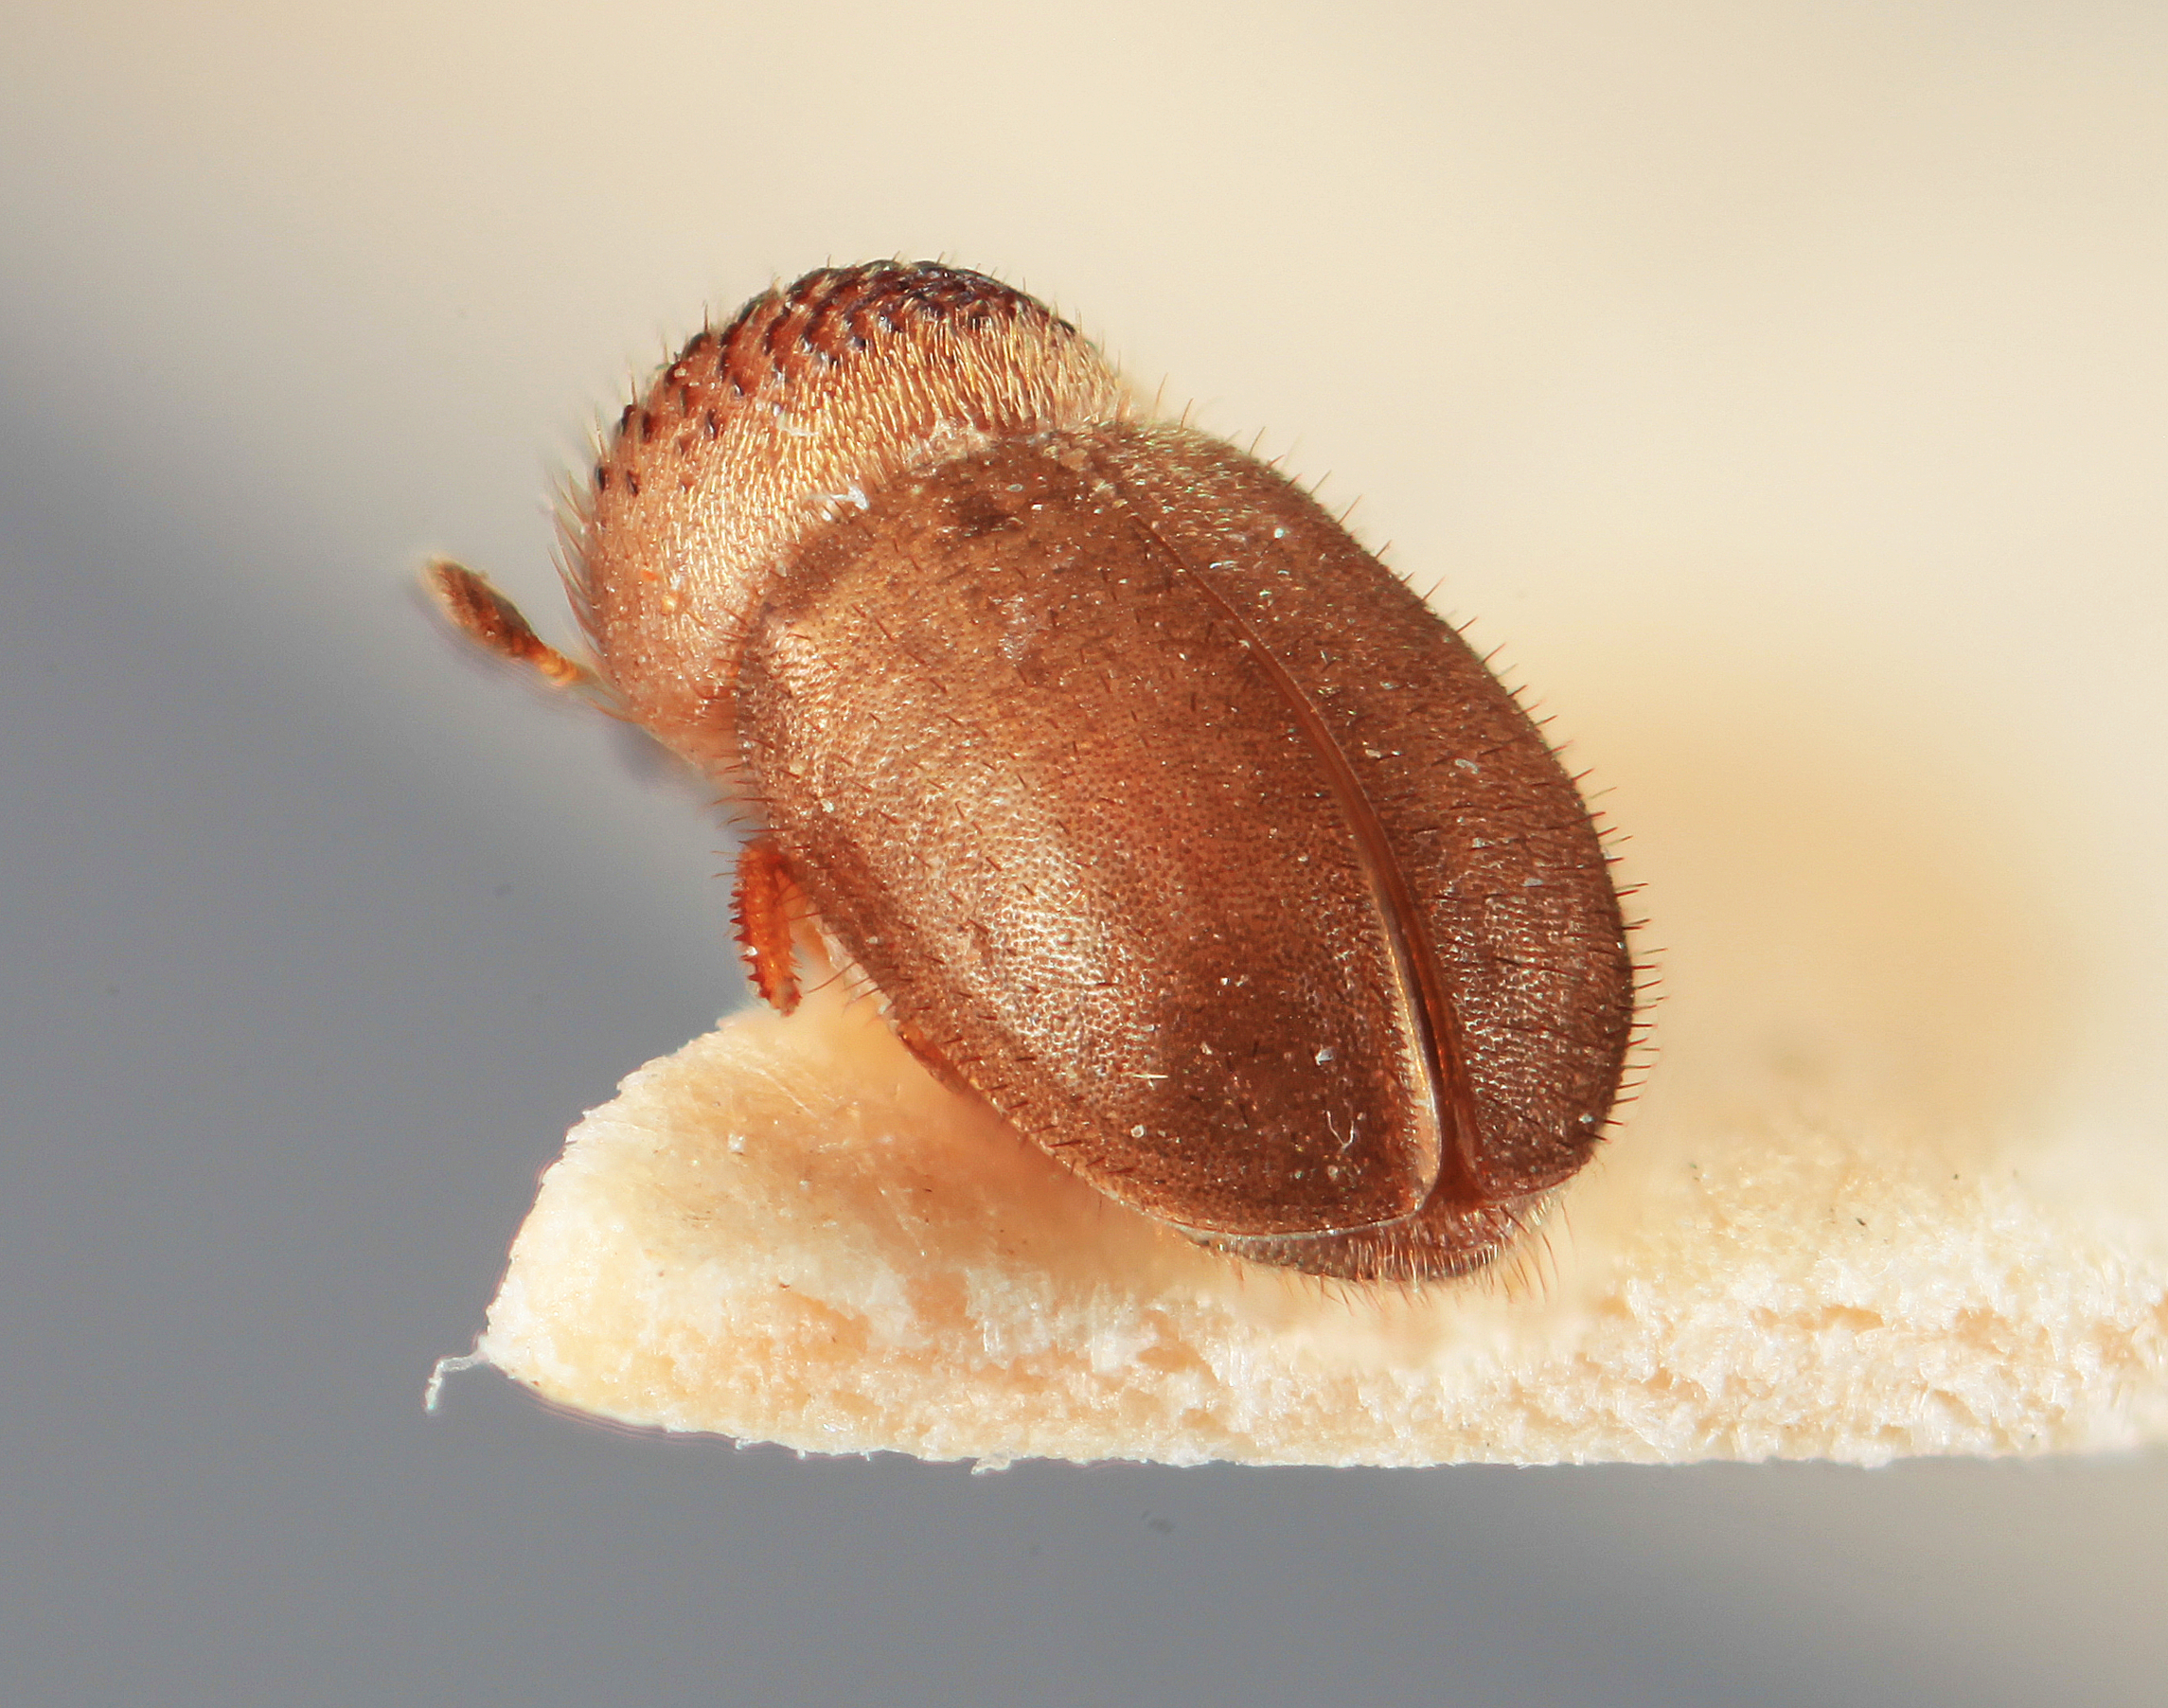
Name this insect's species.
Cryphalus fulmineus
